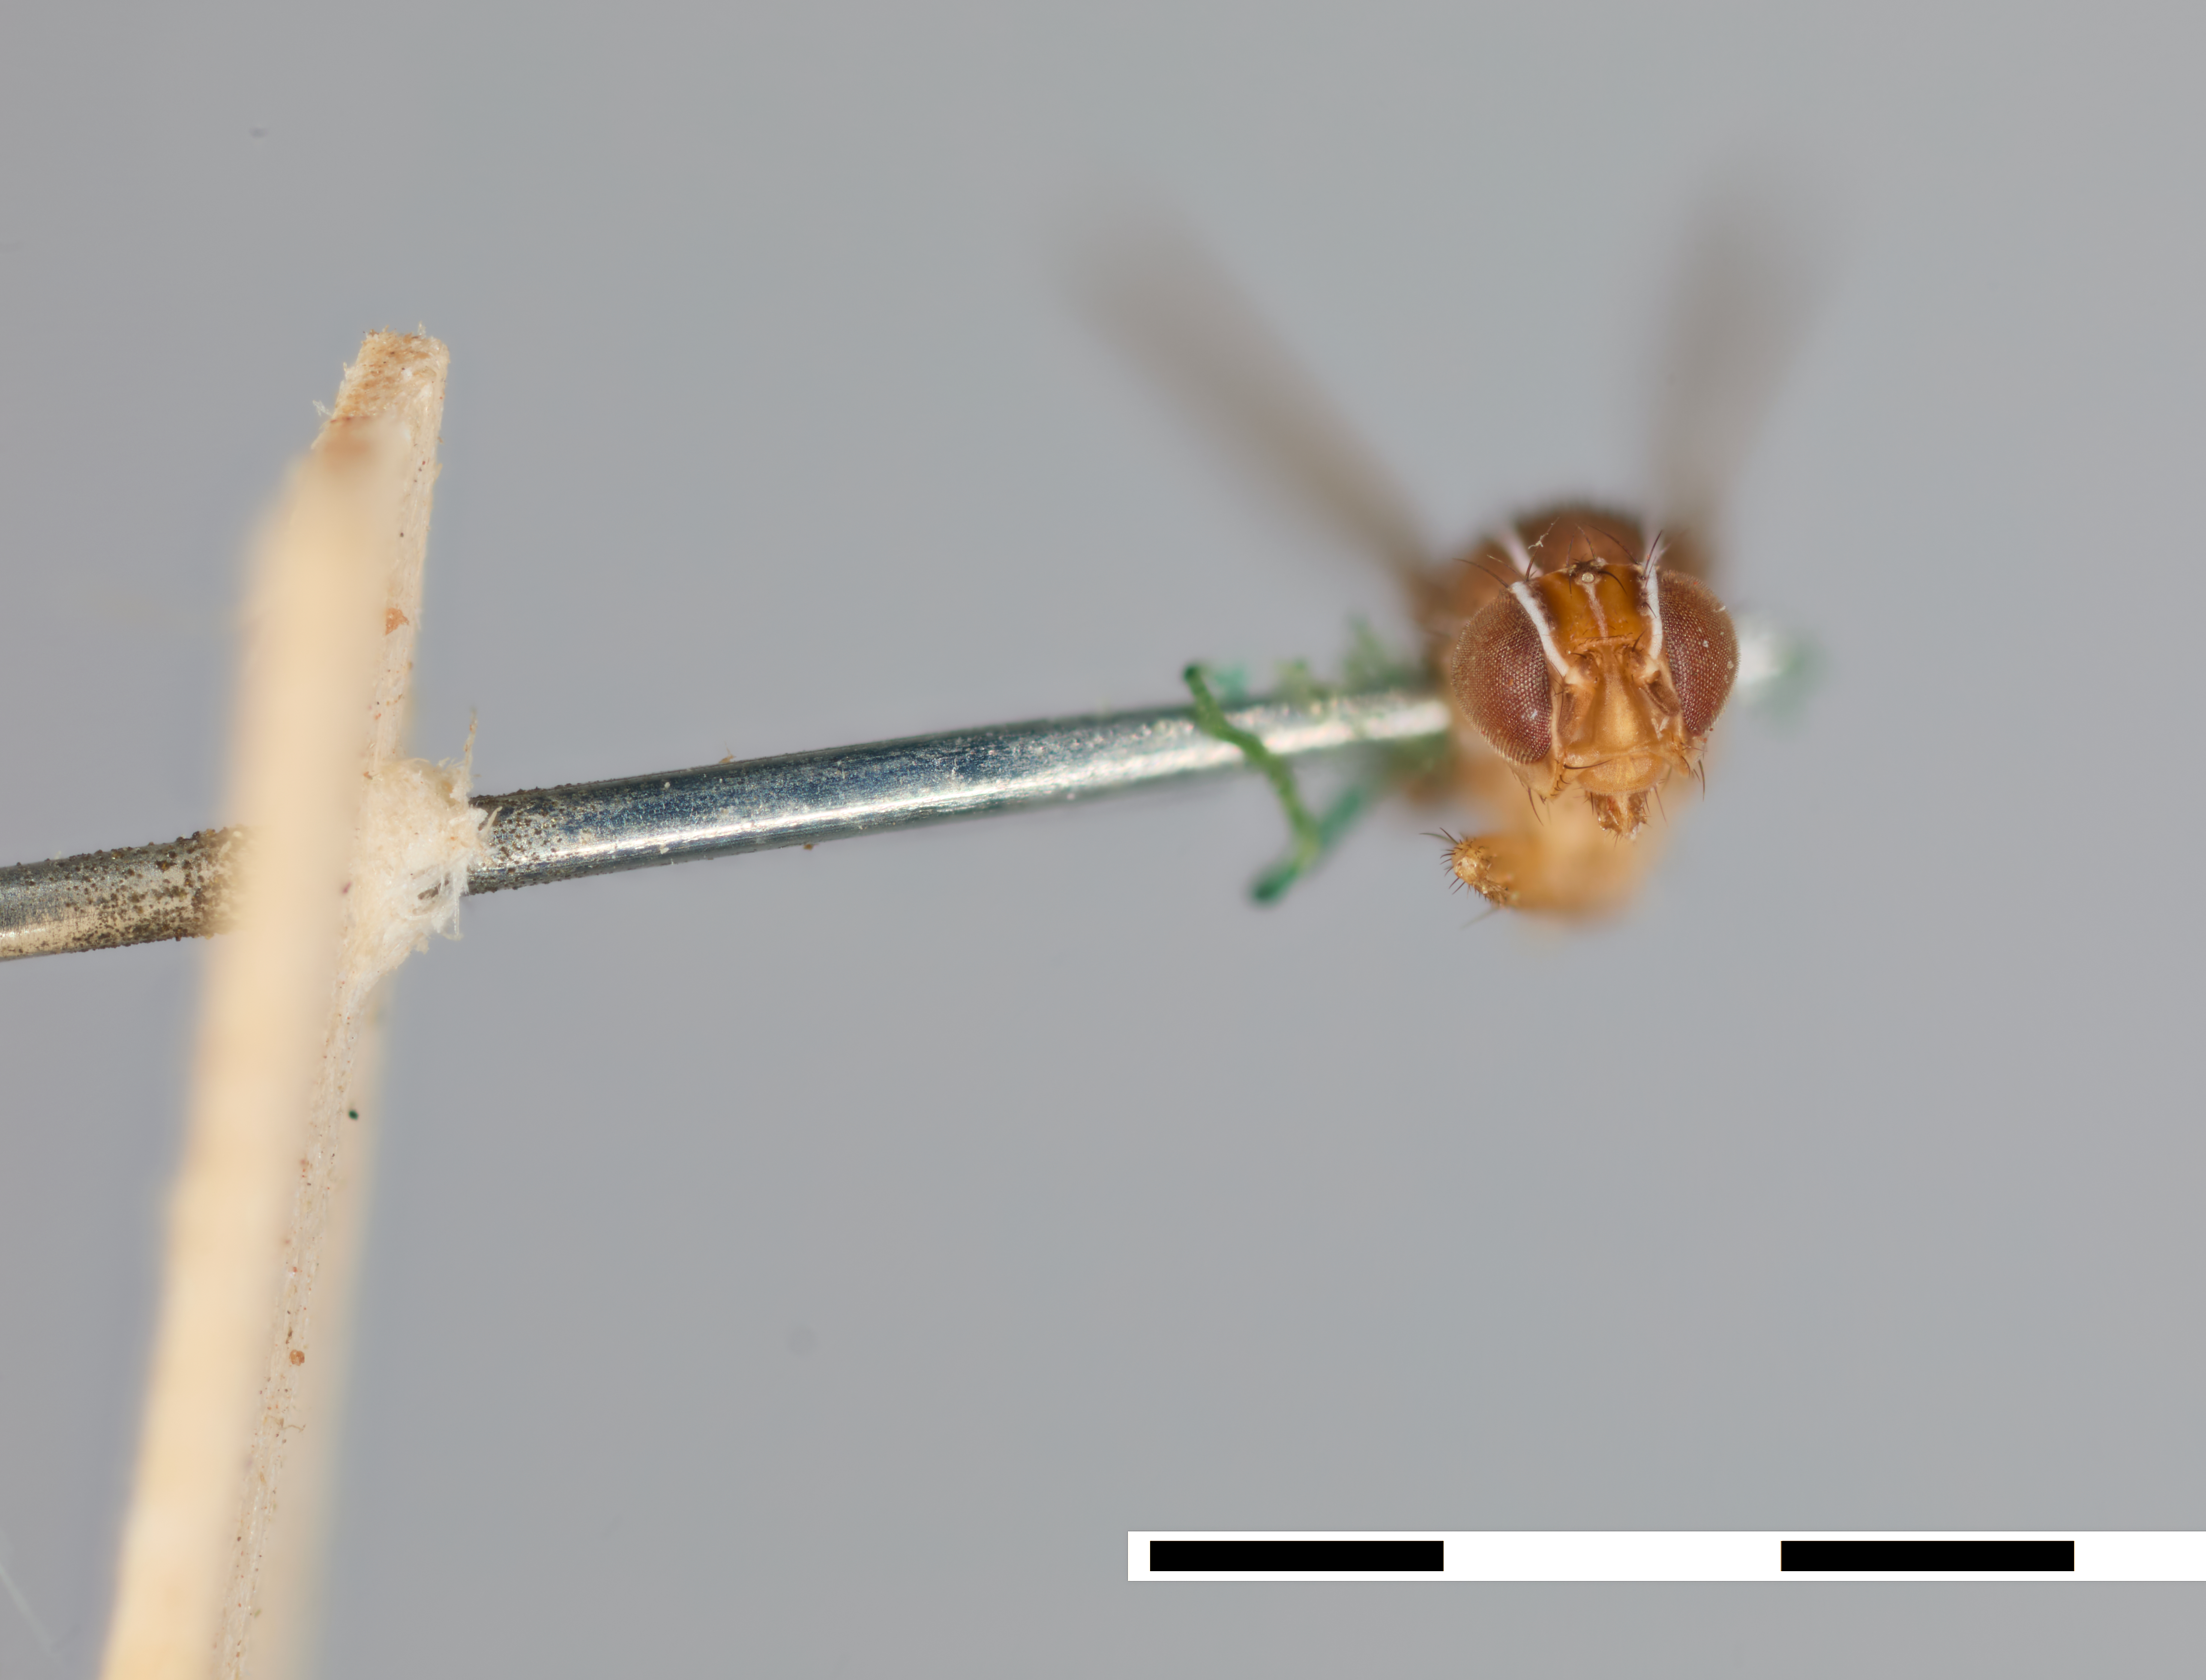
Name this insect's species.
Zaprionus tuberculatus
